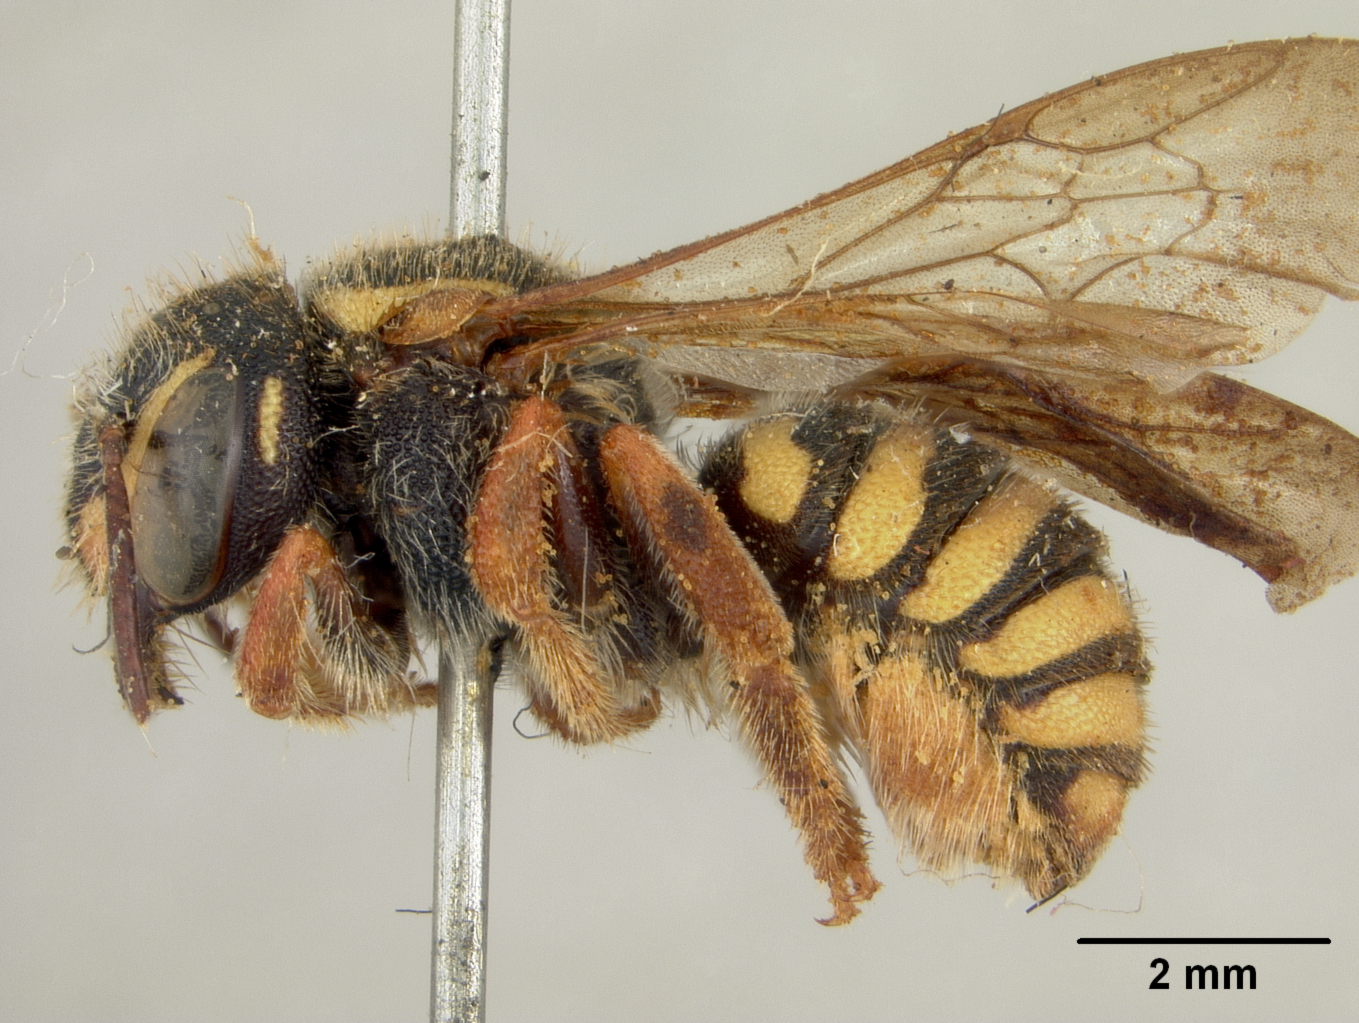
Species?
Anthidium perpictum
